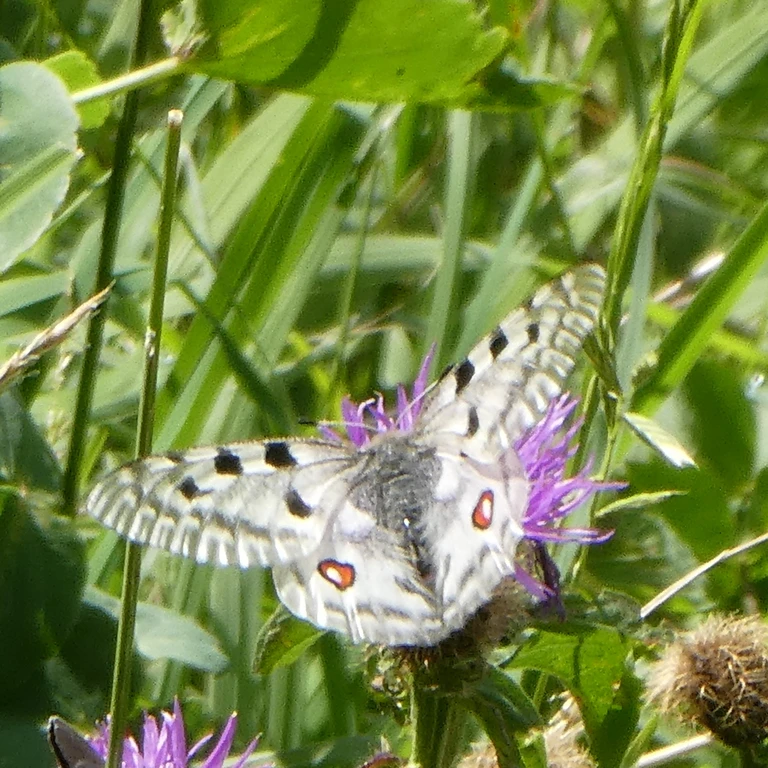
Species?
Parnassius apollo
